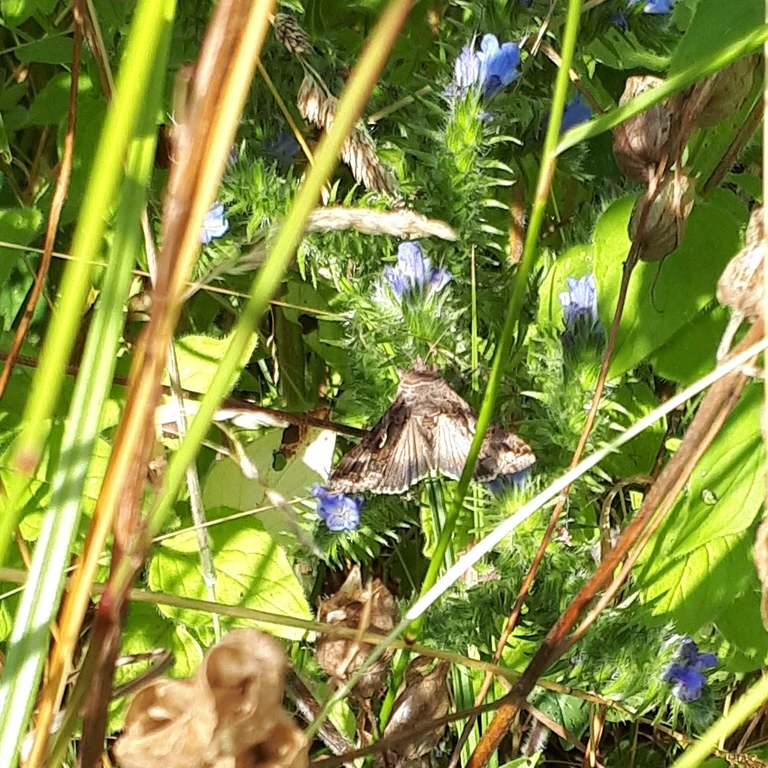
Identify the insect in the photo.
Autographa gamma
